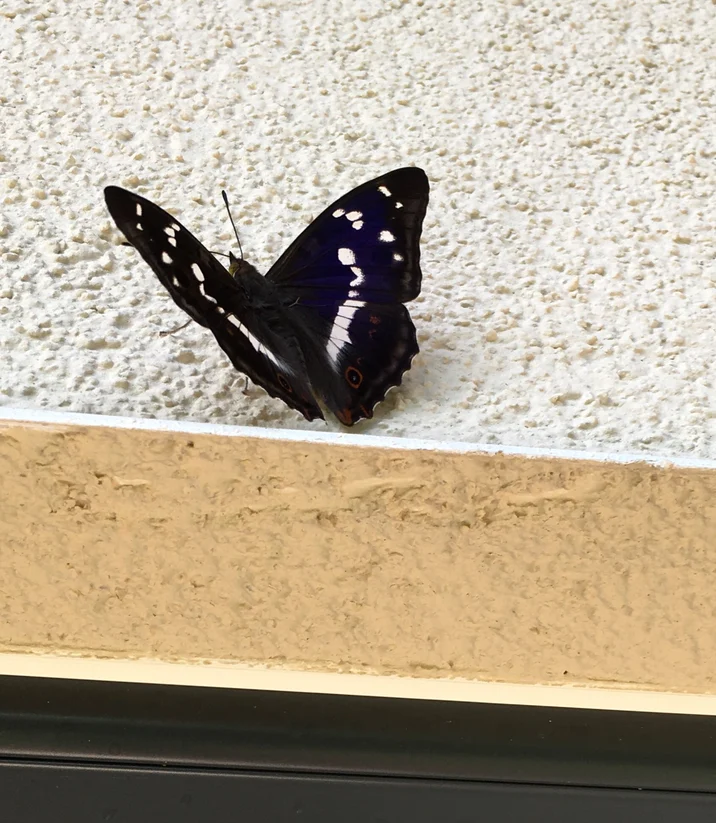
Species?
Apatura iris
